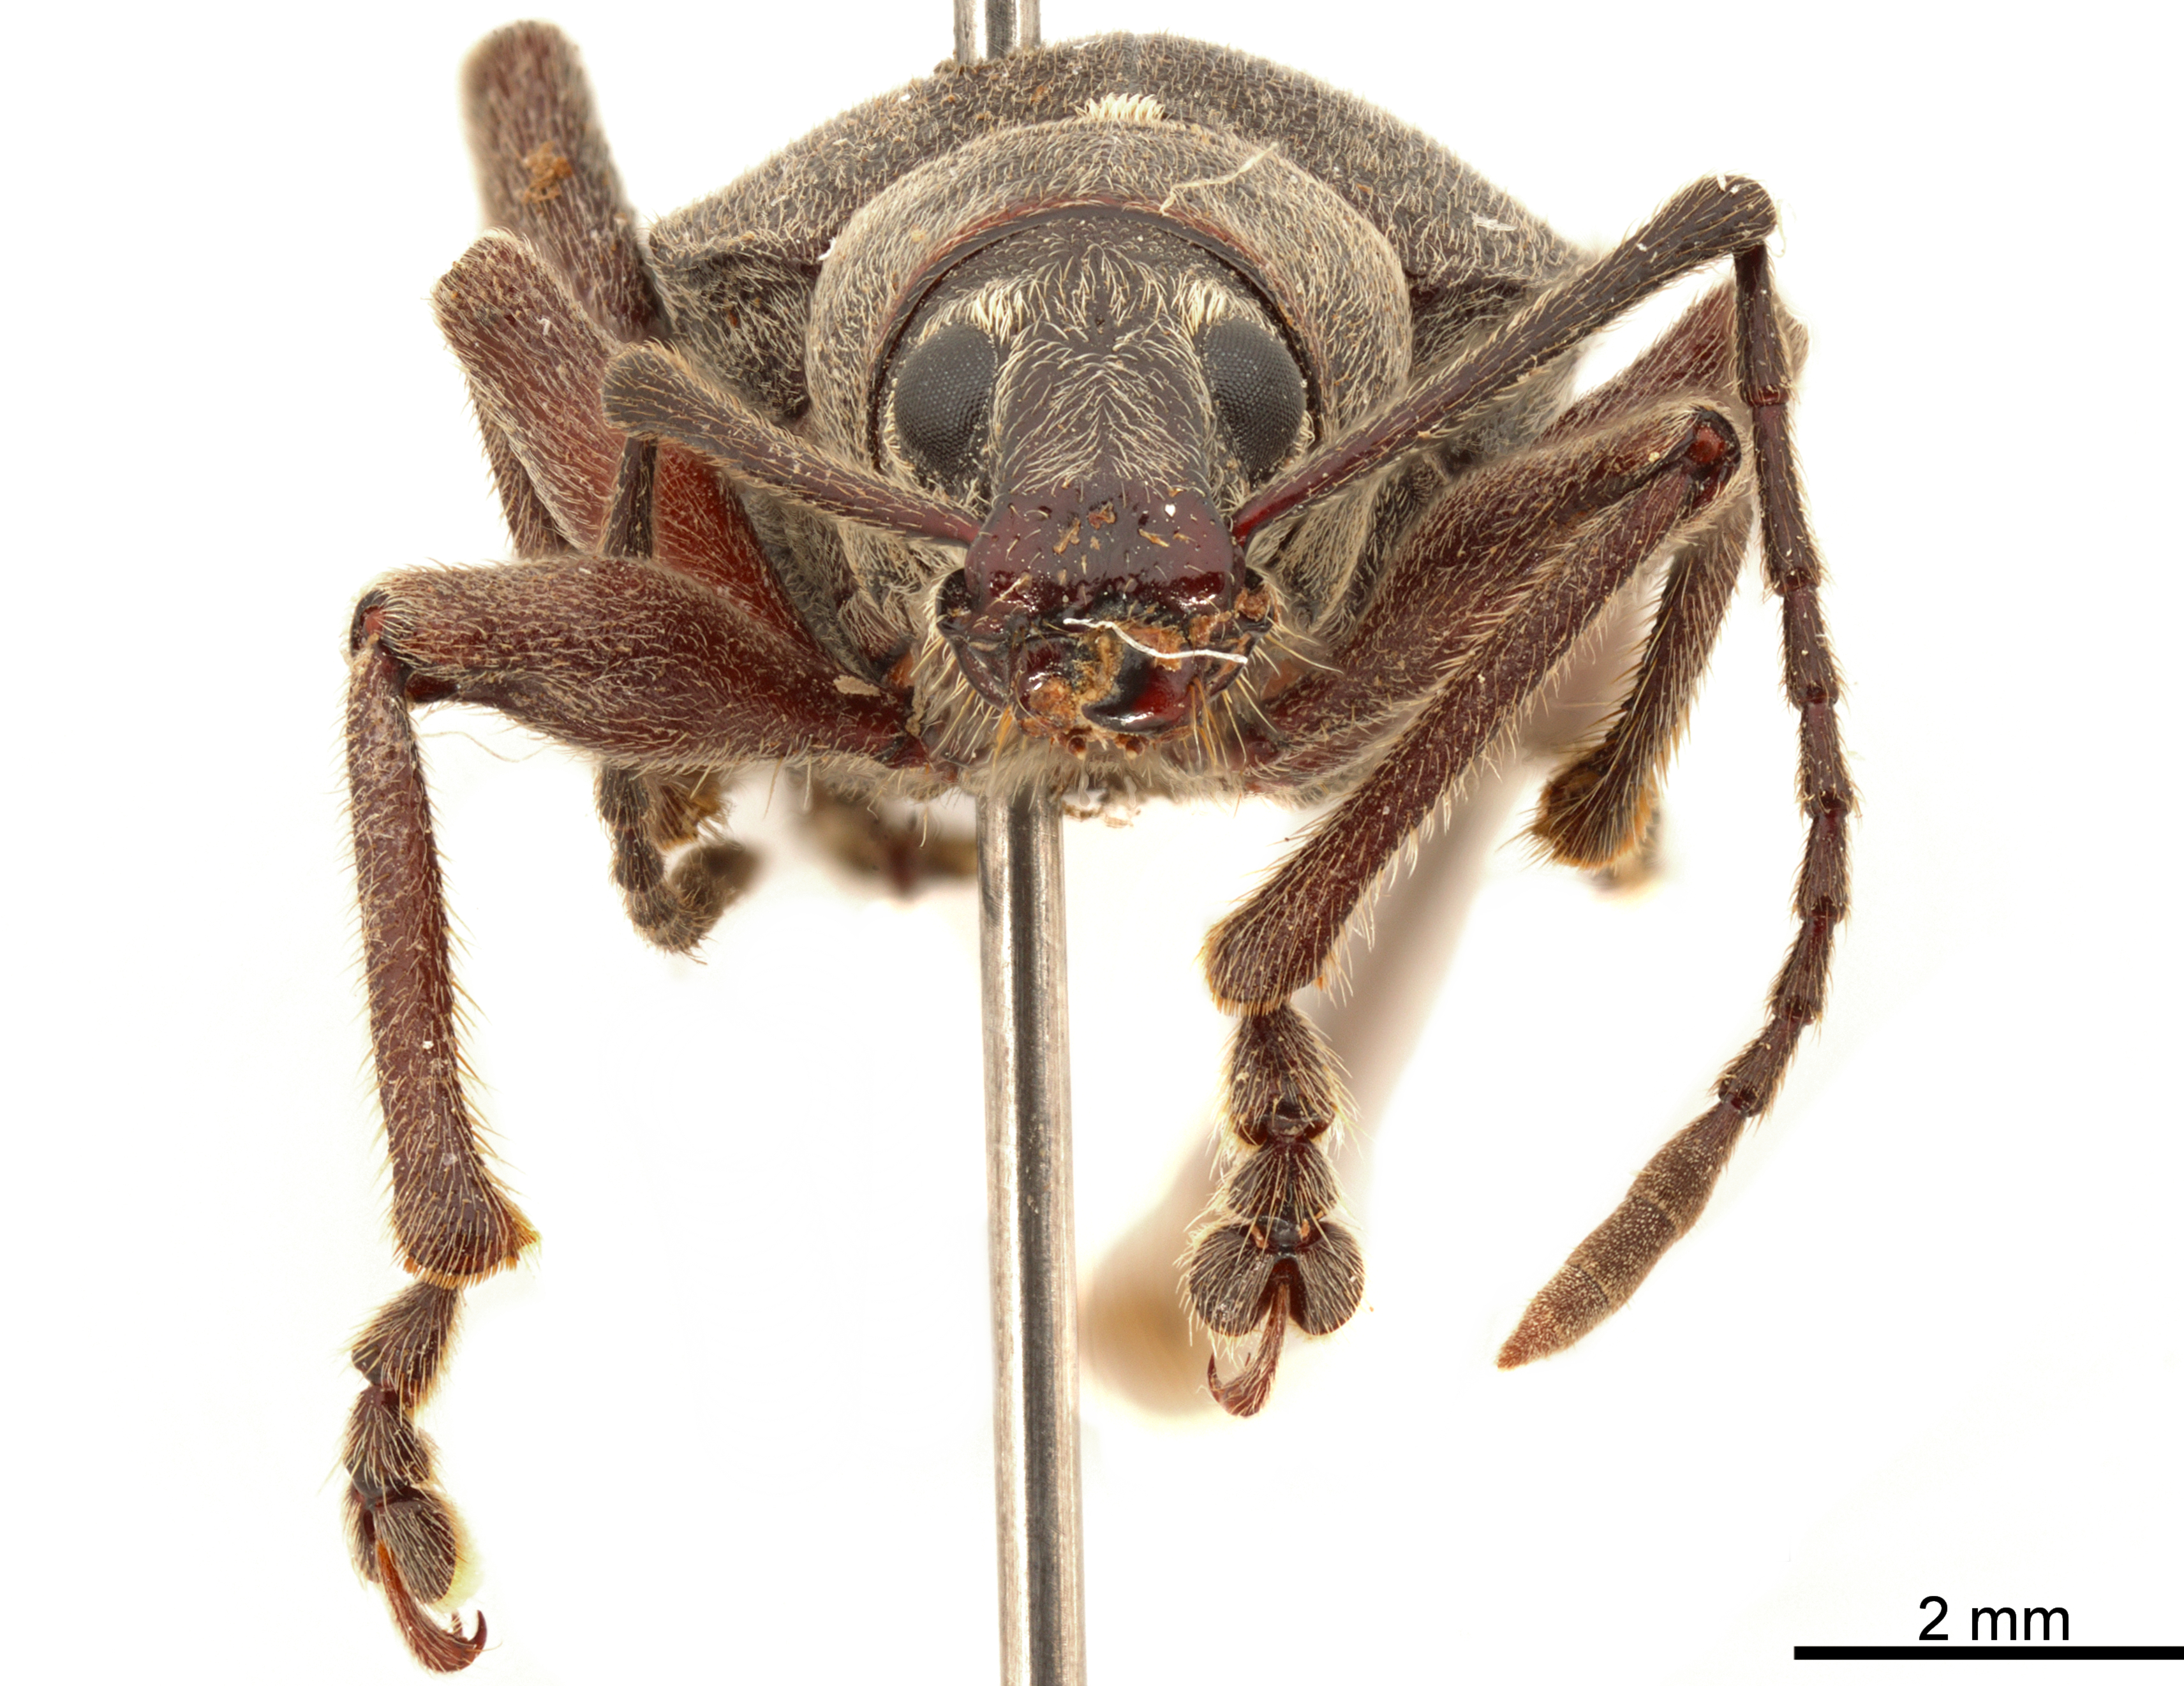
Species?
Rhyncogonus mimus
